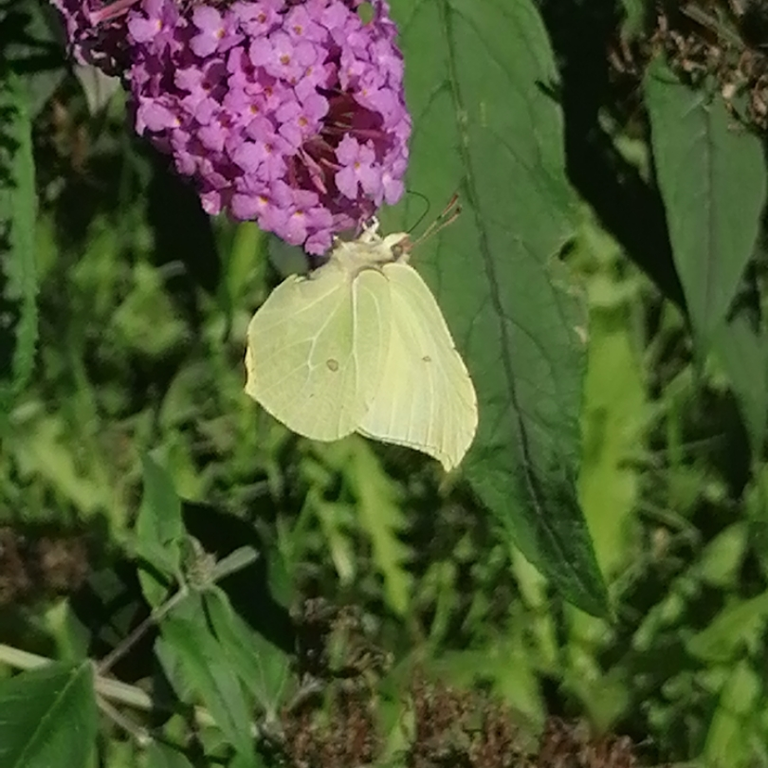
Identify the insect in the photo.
Gonepteryx rhamni
